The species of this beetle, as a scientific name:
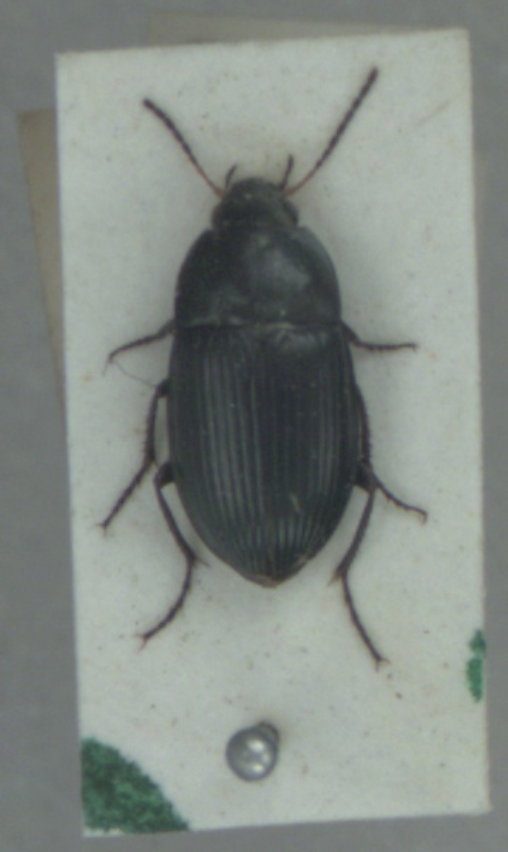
Amara ovata
